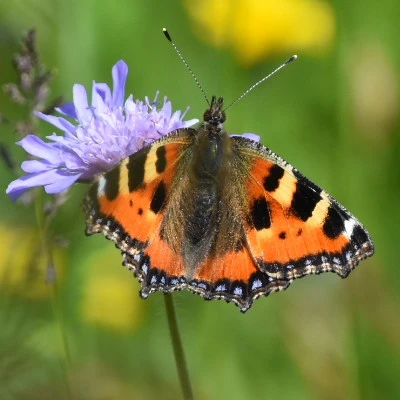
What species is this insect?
Aglais urticae
